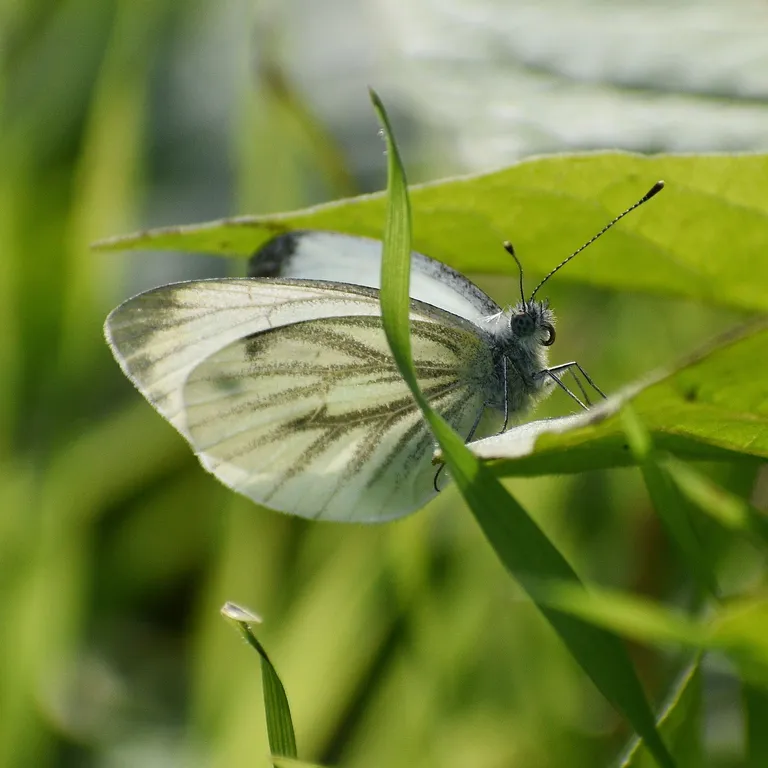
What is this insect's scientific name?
Pieris napi
